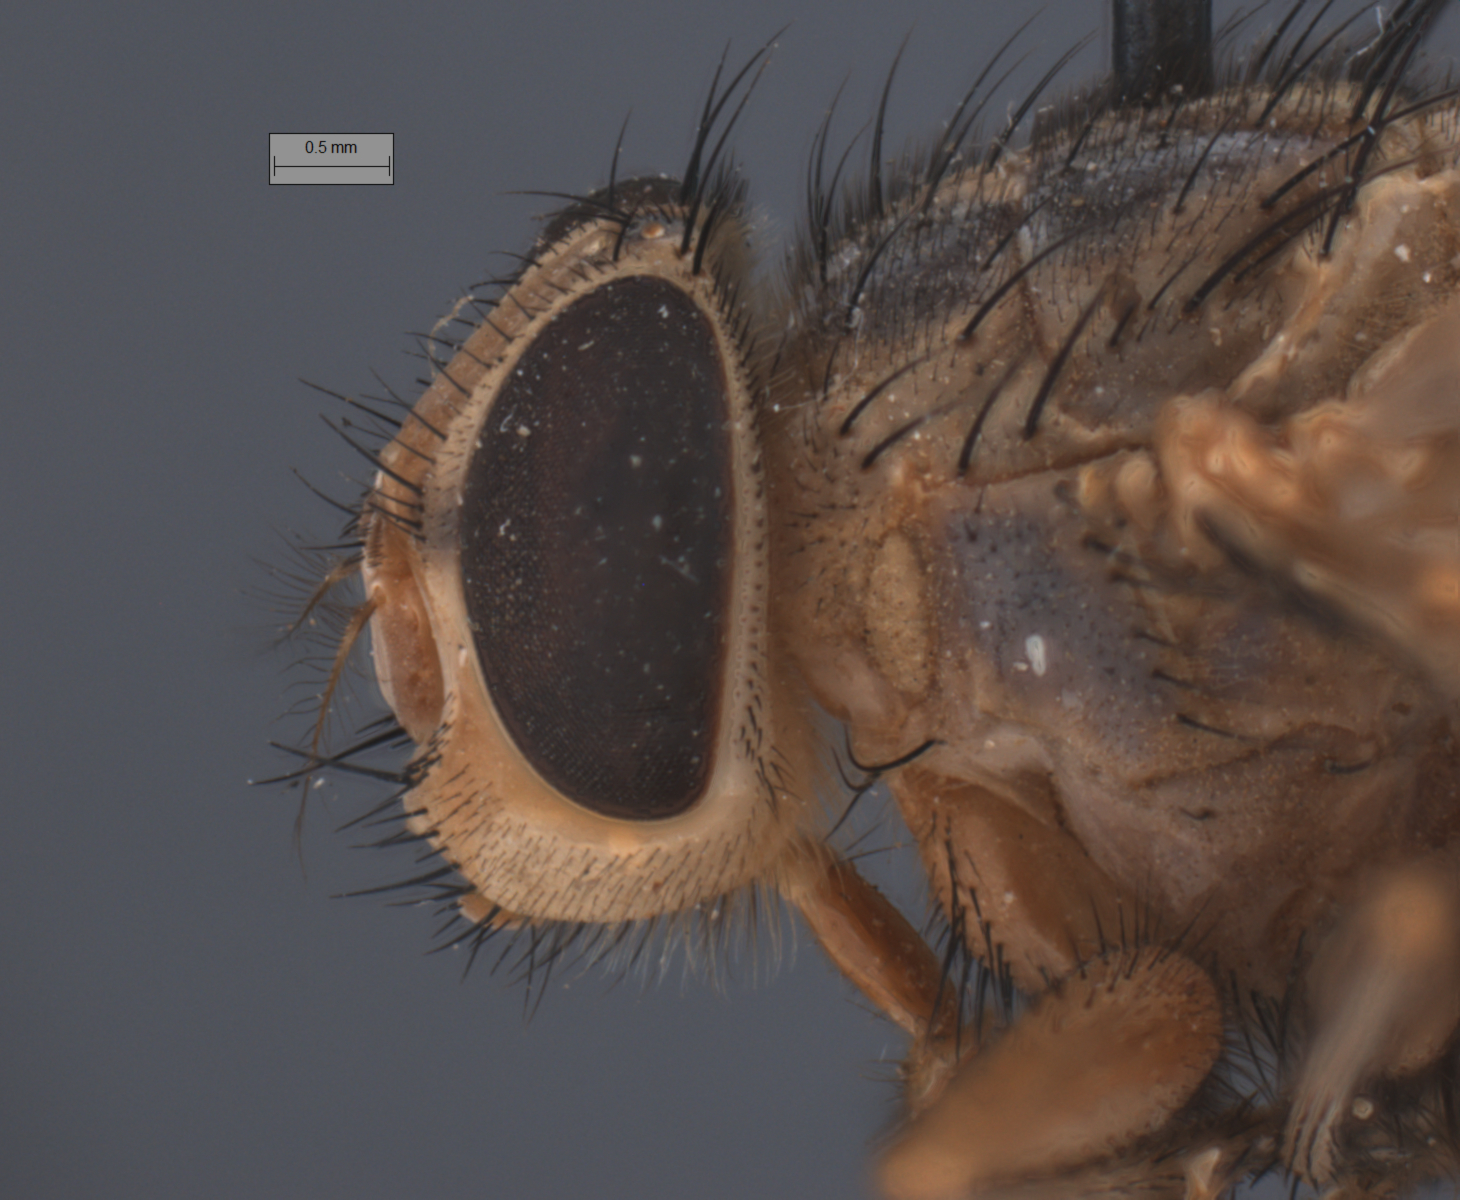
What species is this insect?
Auchmeromyia bequaerti
